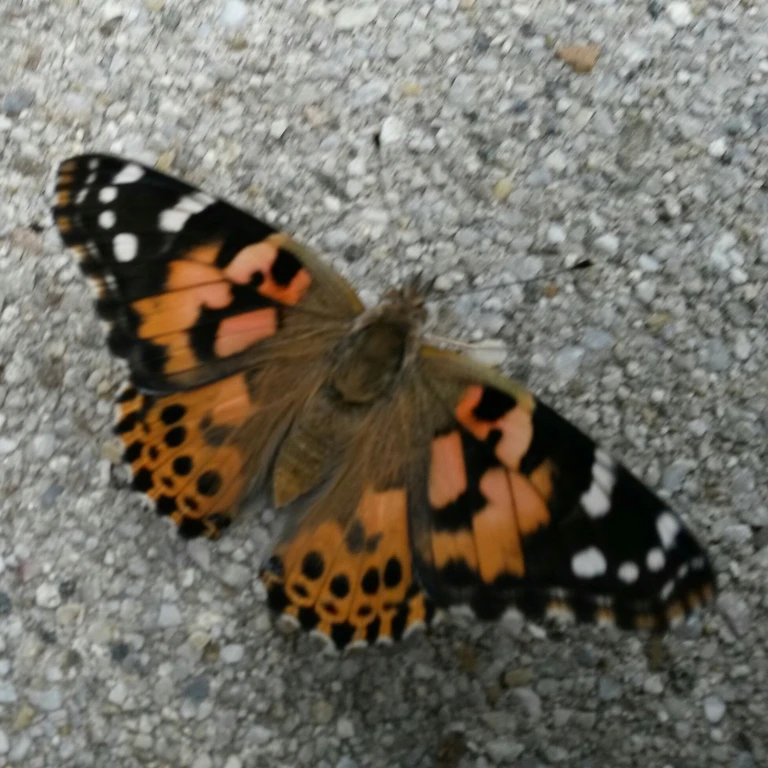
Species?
Vanessa cardui
